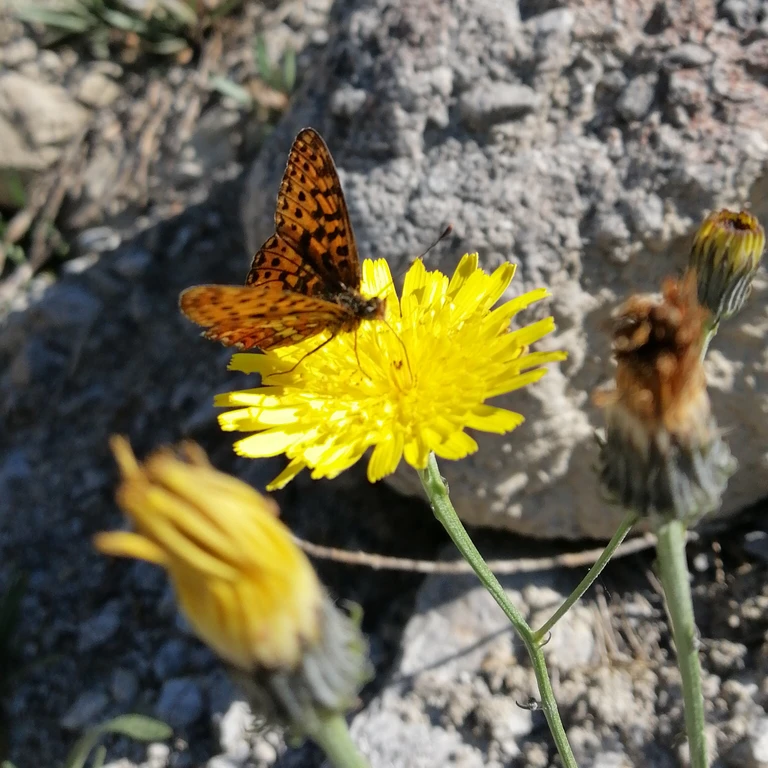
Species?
Boloria euphrosyne (also Clossiana euphrosyne)
